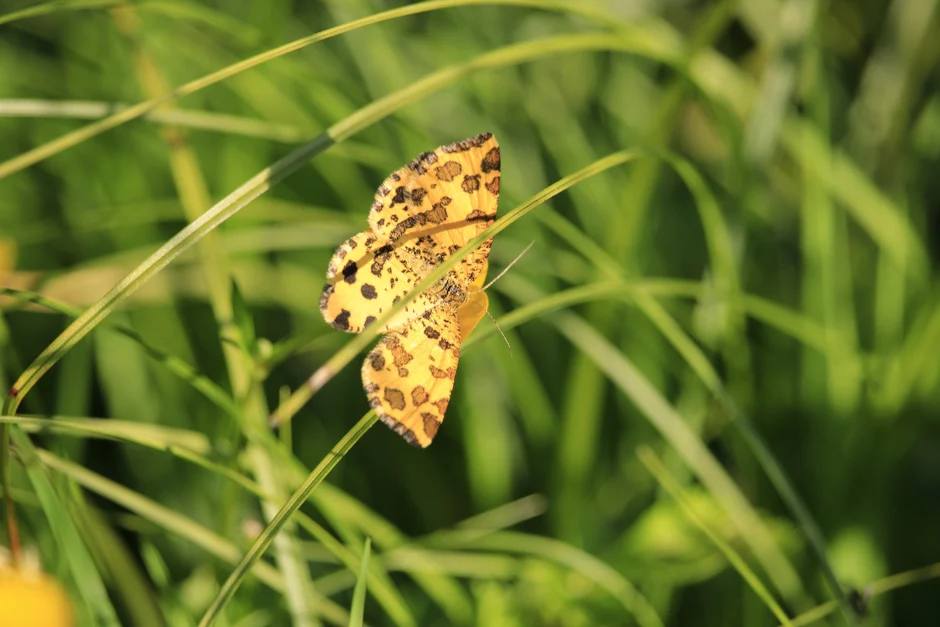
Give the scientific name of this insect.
Pseudopanthera macularia
